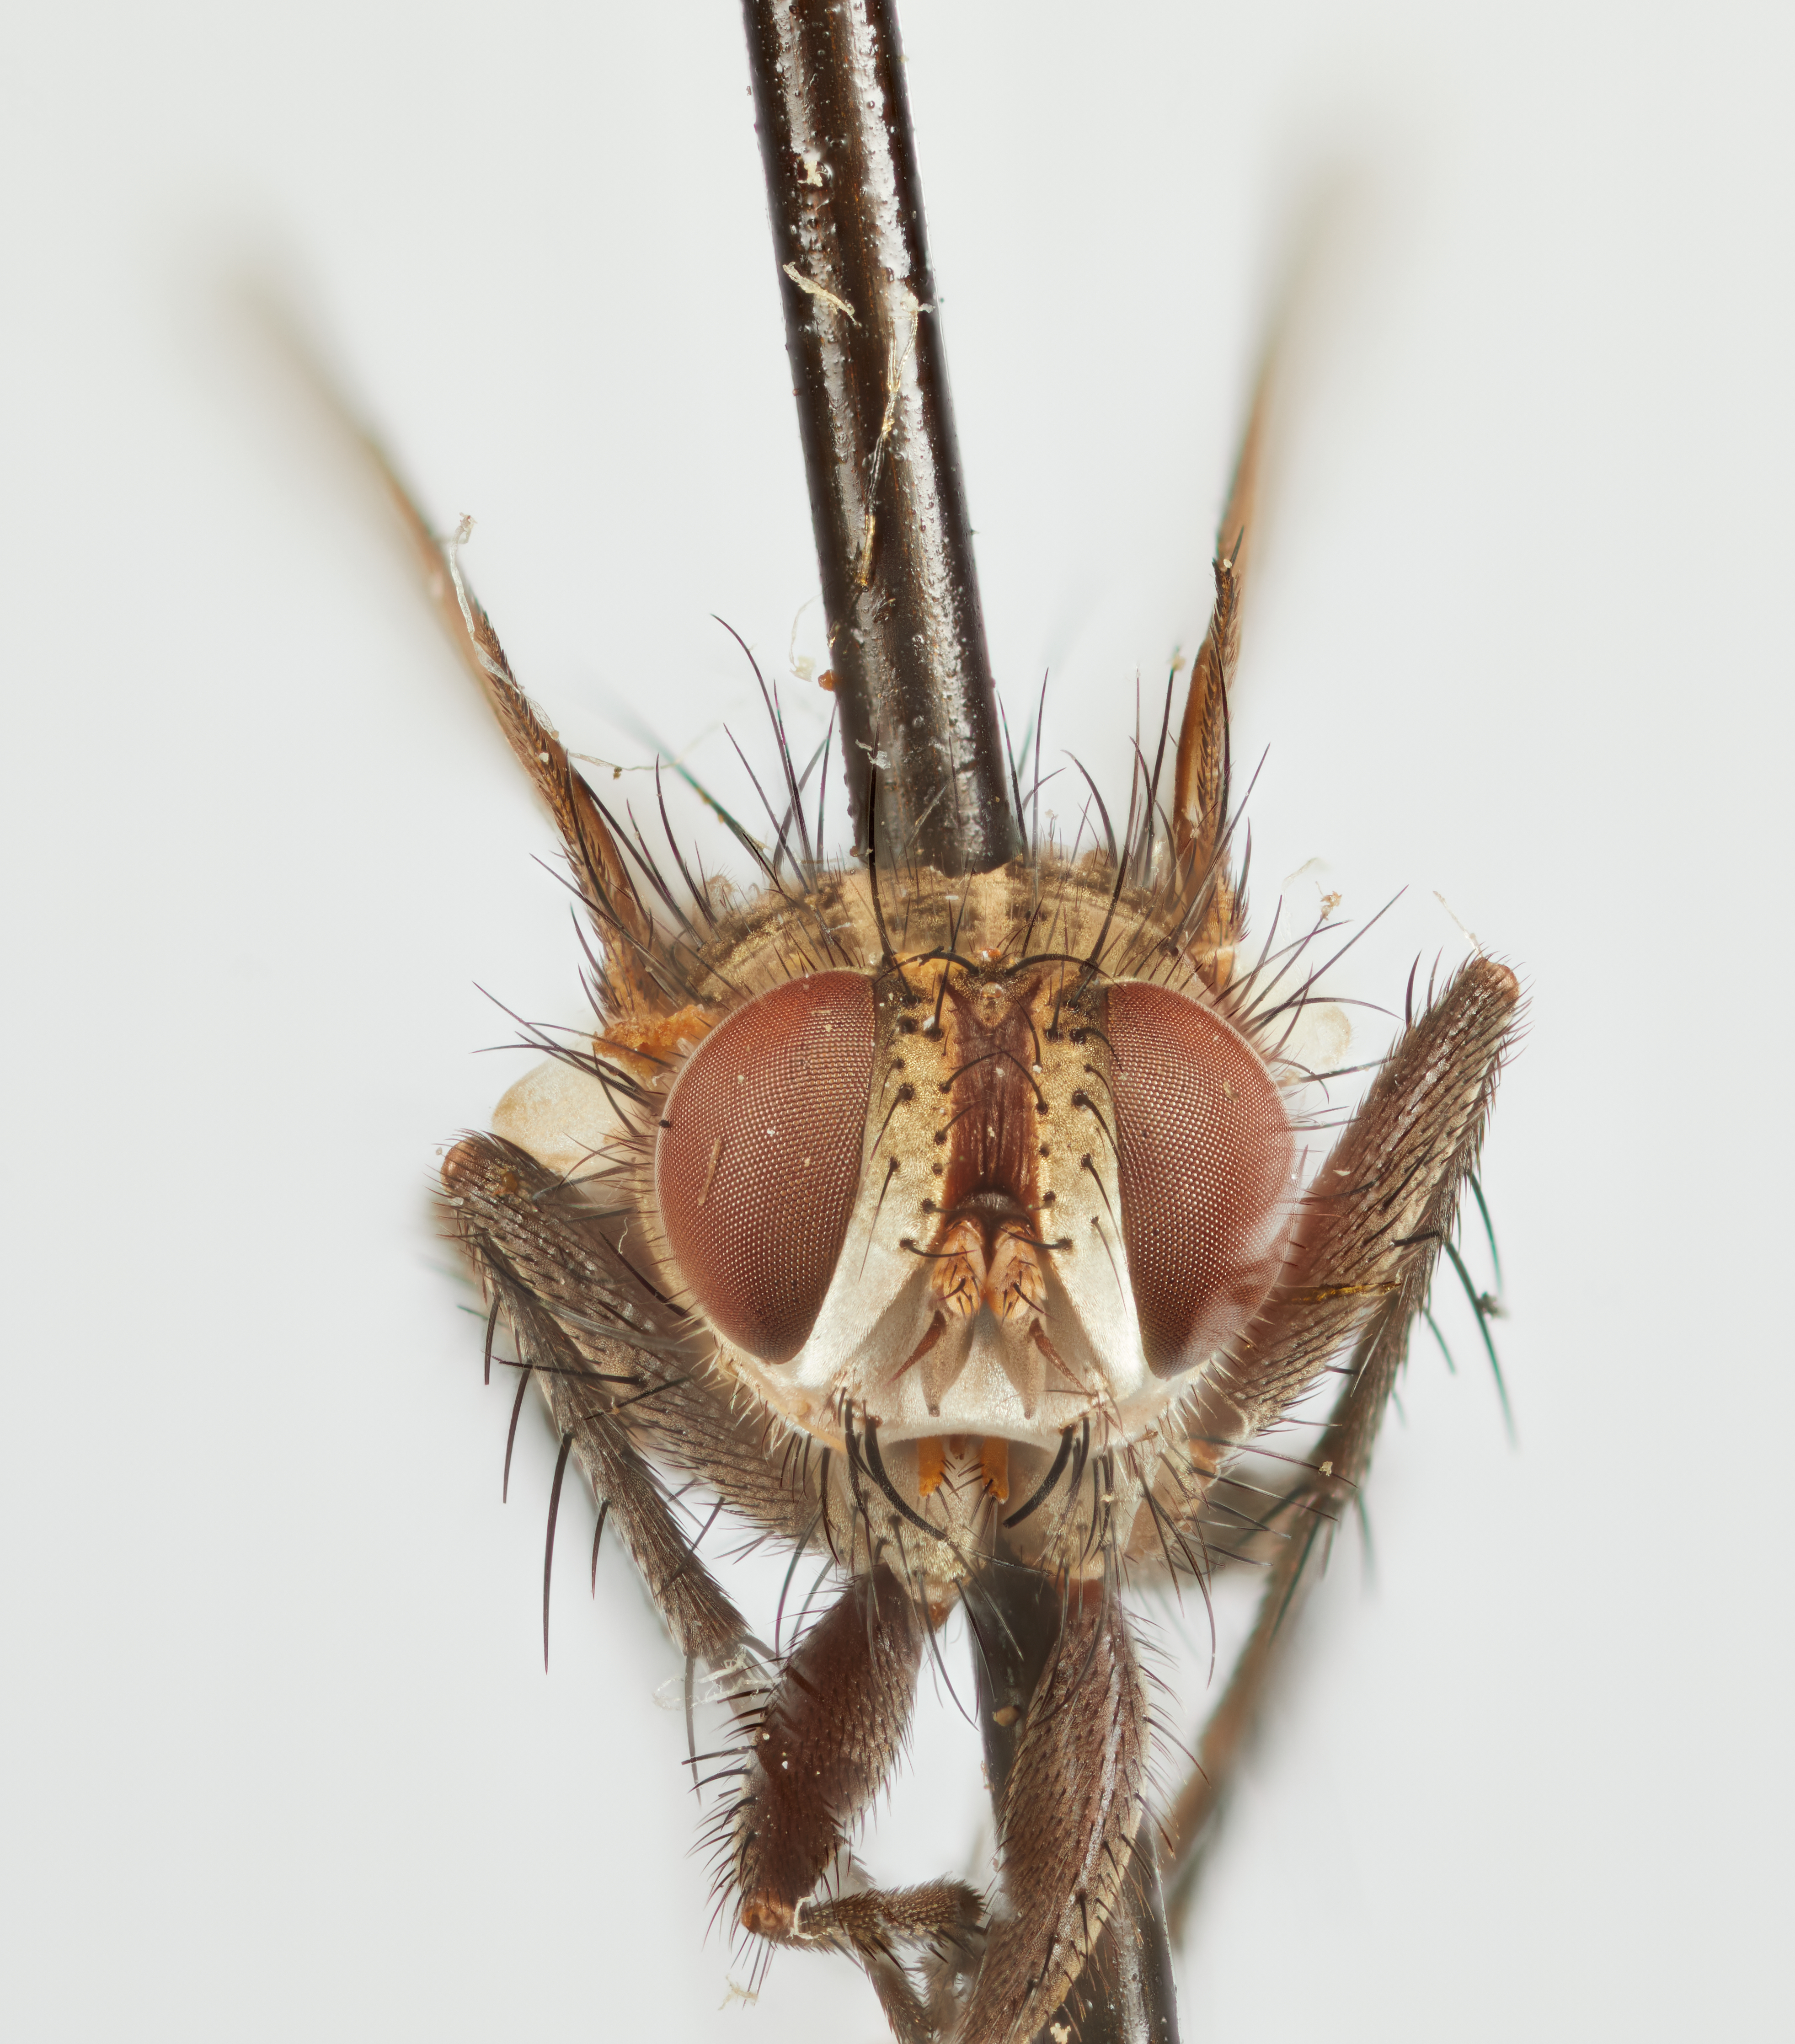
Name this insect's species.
Ceracia punensis
